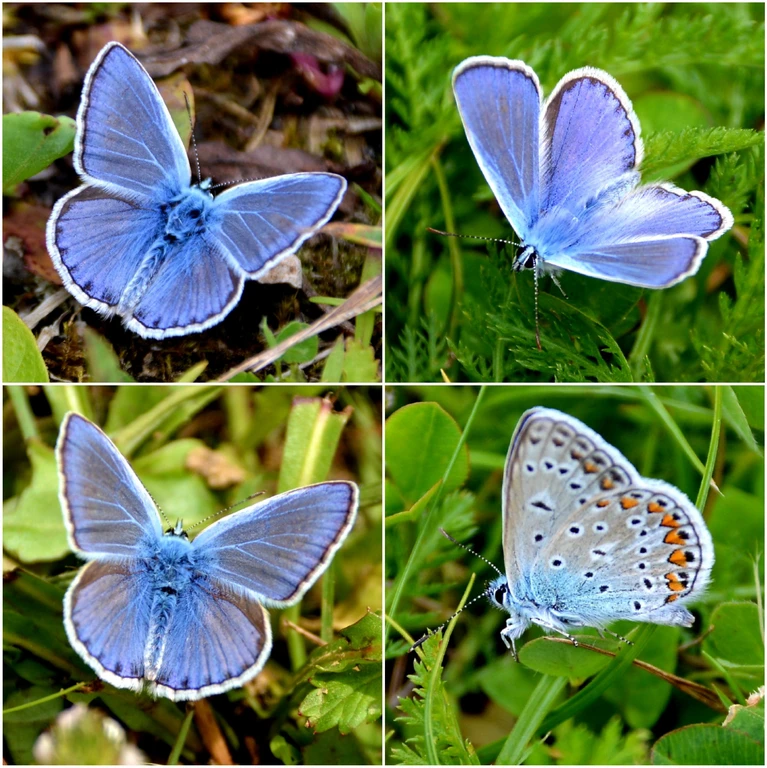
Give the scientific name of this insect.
Polyommatus icarus
